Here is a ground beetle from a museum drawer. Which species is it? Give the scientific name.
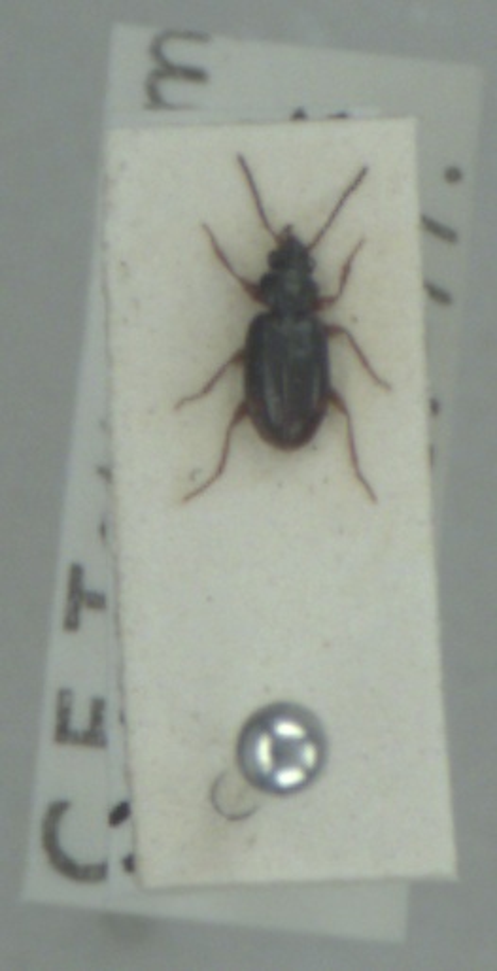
Bembidion assimile
